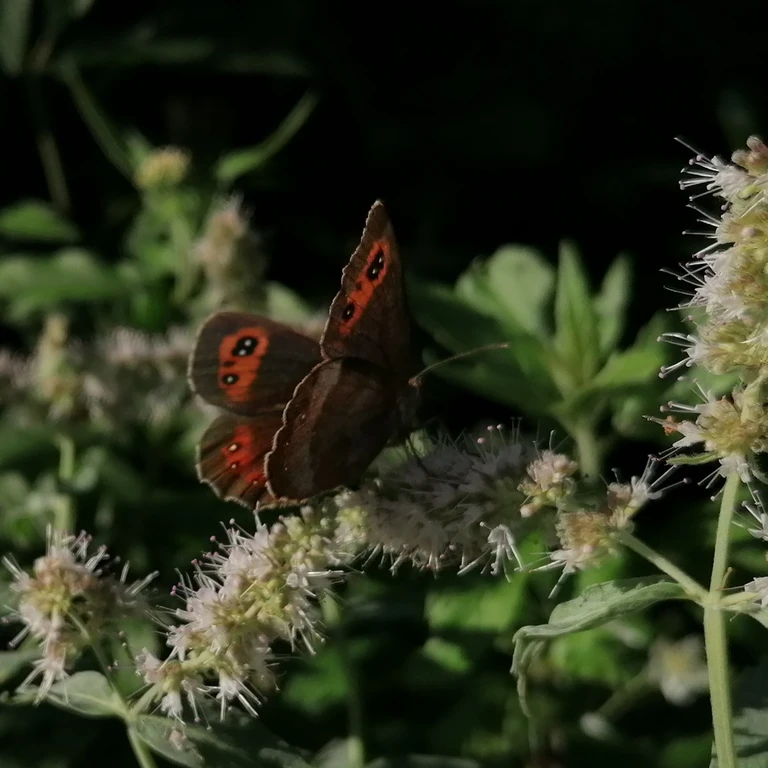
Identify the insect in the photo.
Erebia aethiops
